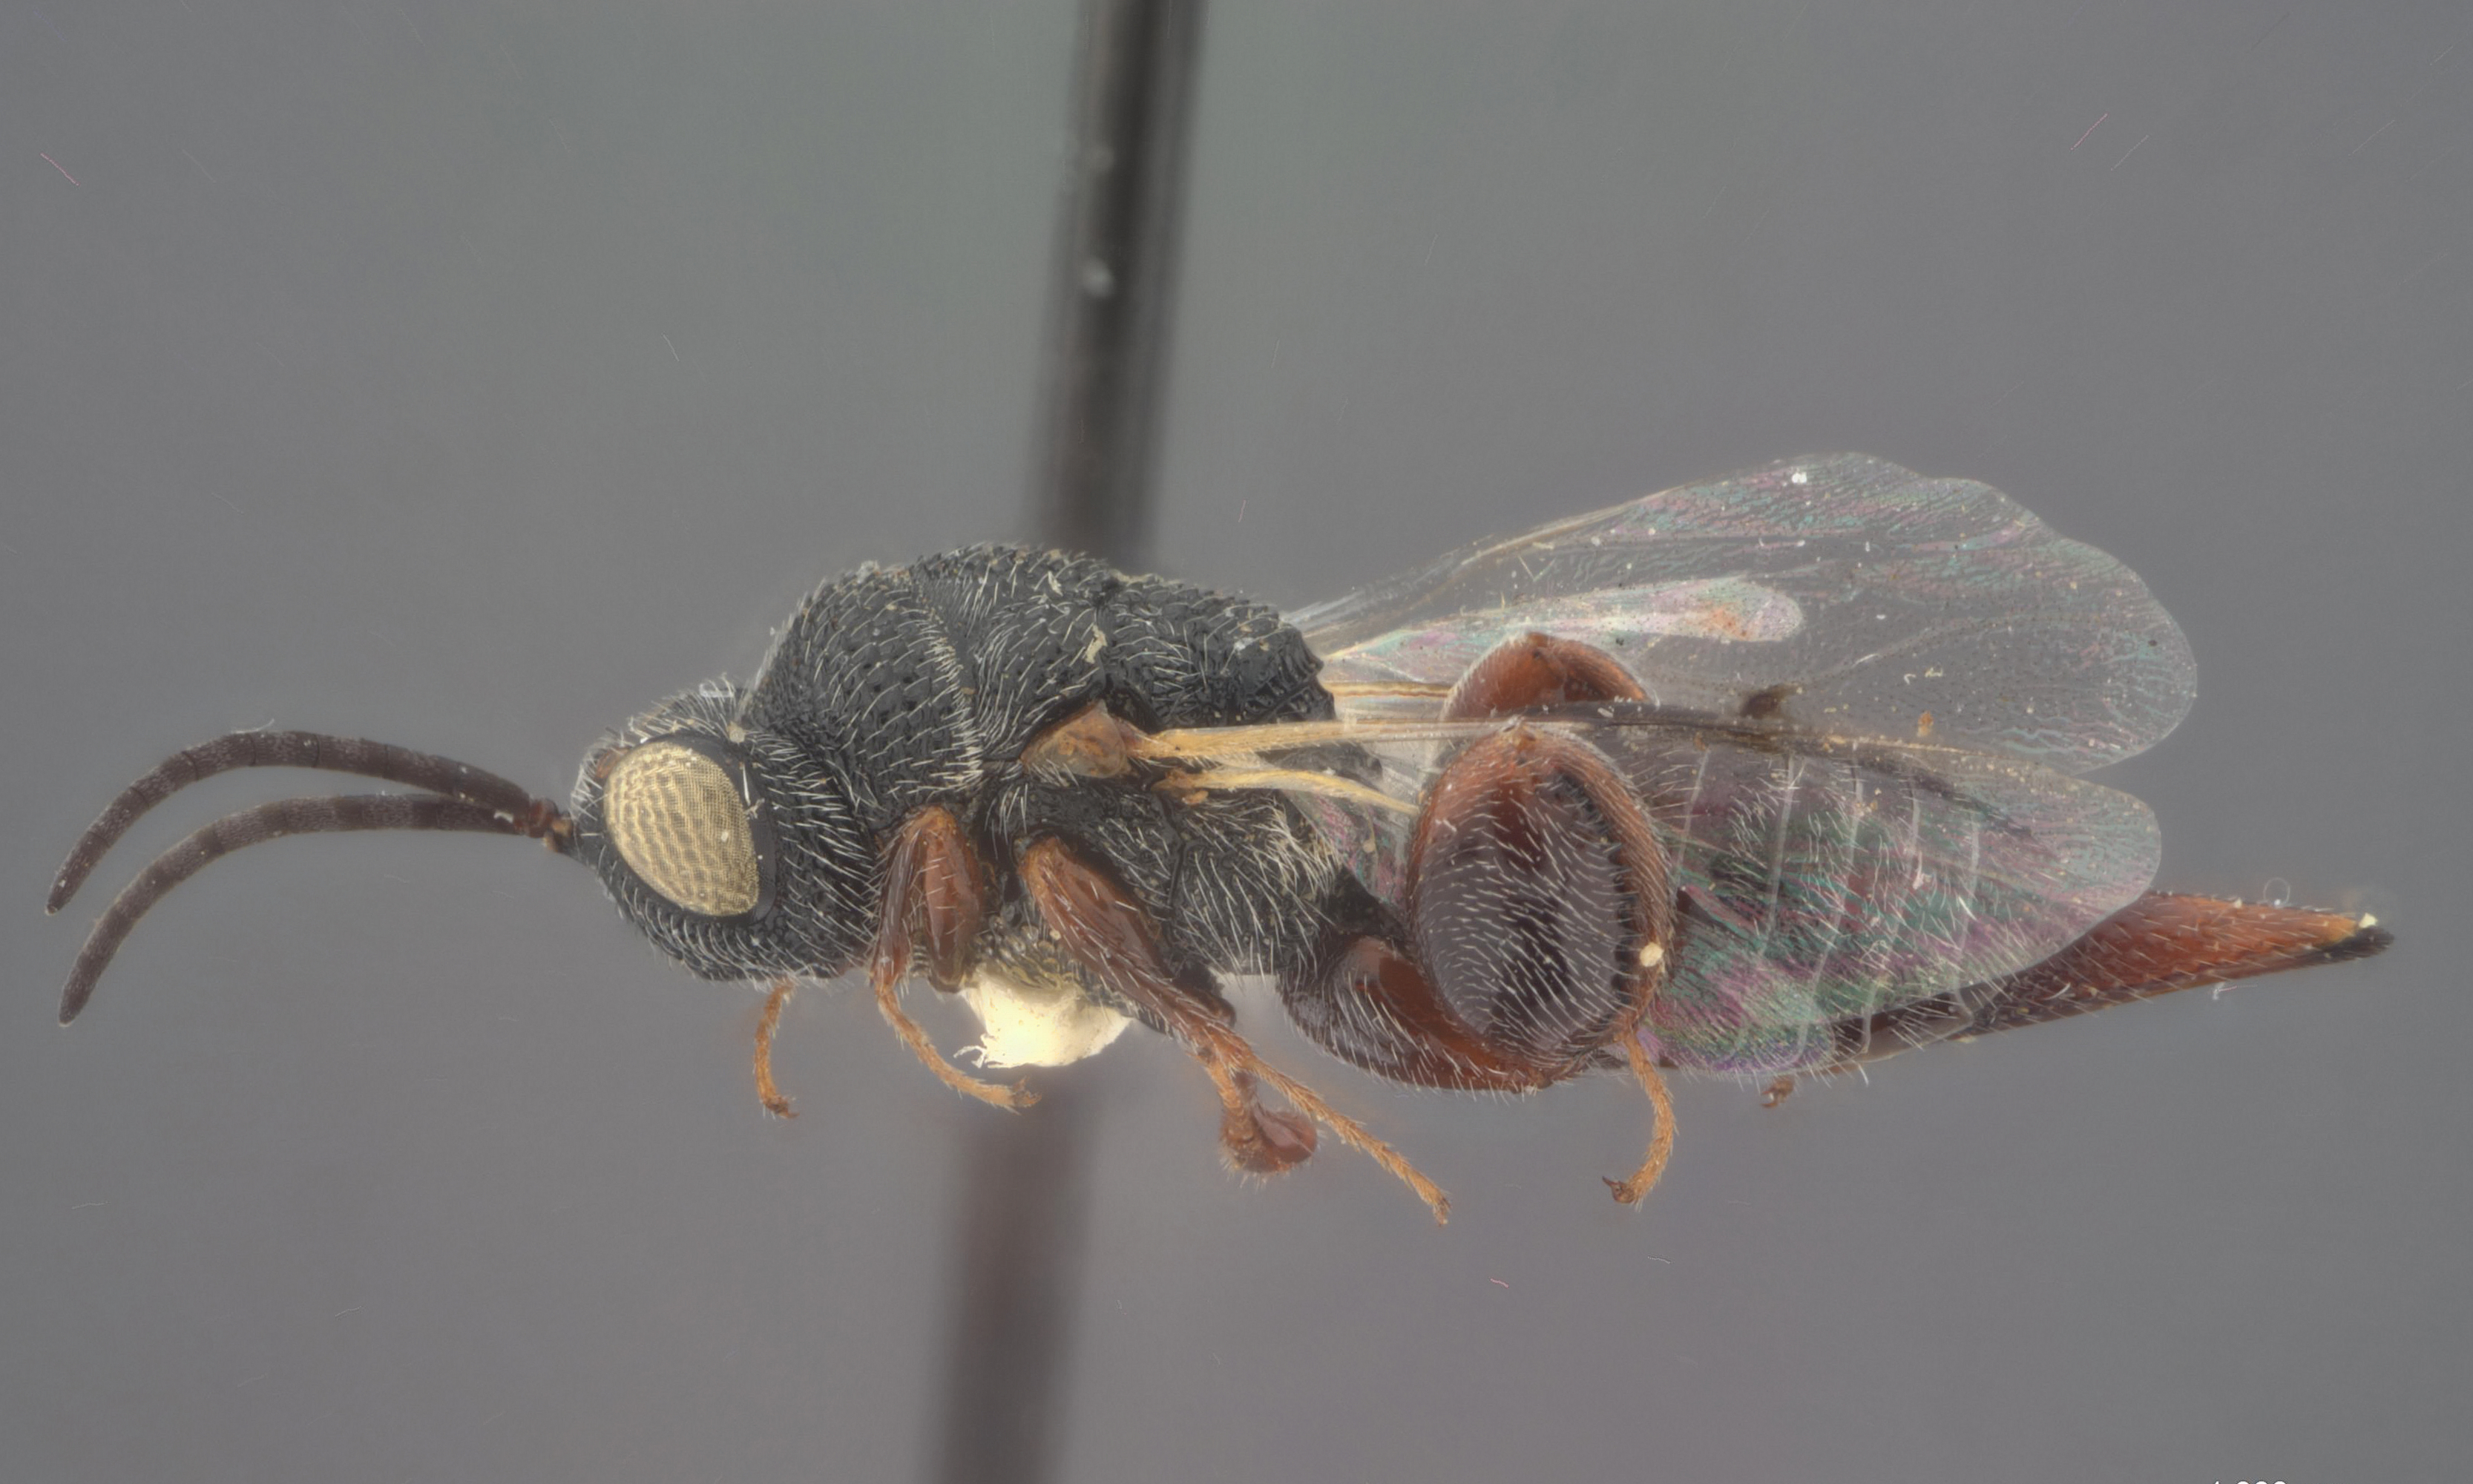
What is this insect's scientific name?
Trigonura algerti
